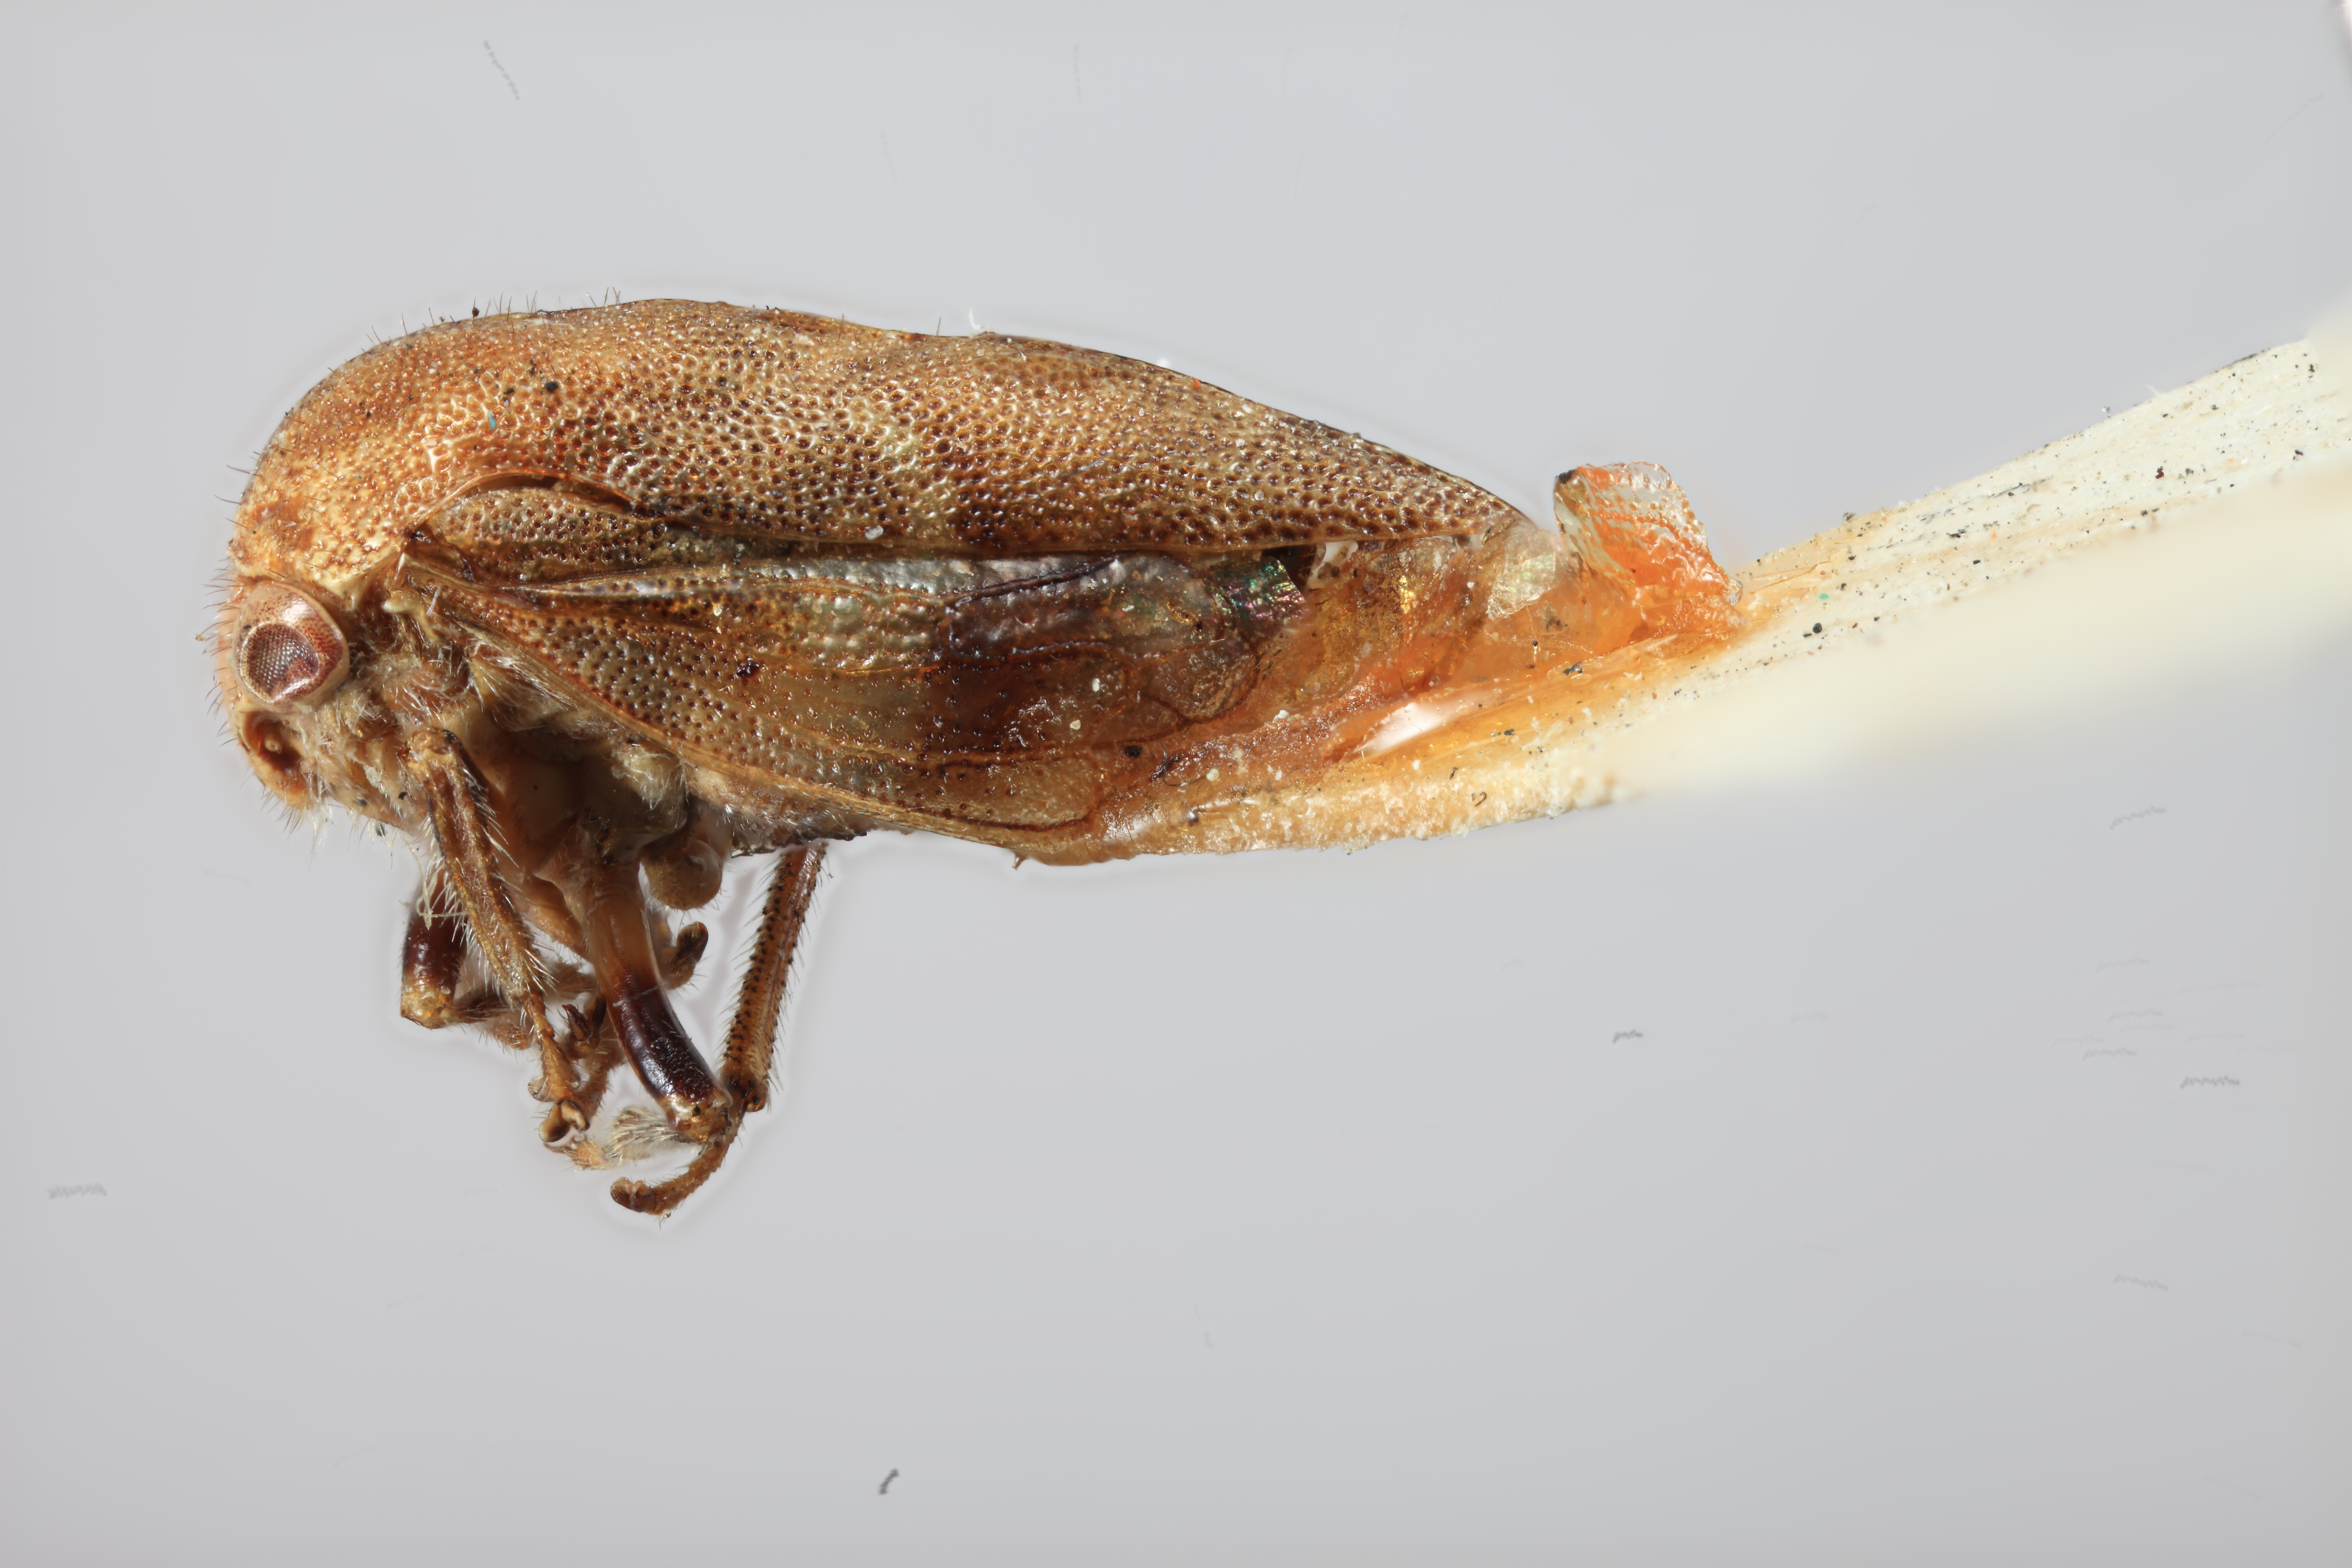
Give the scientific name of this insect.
Ophiderma flaviguttula
